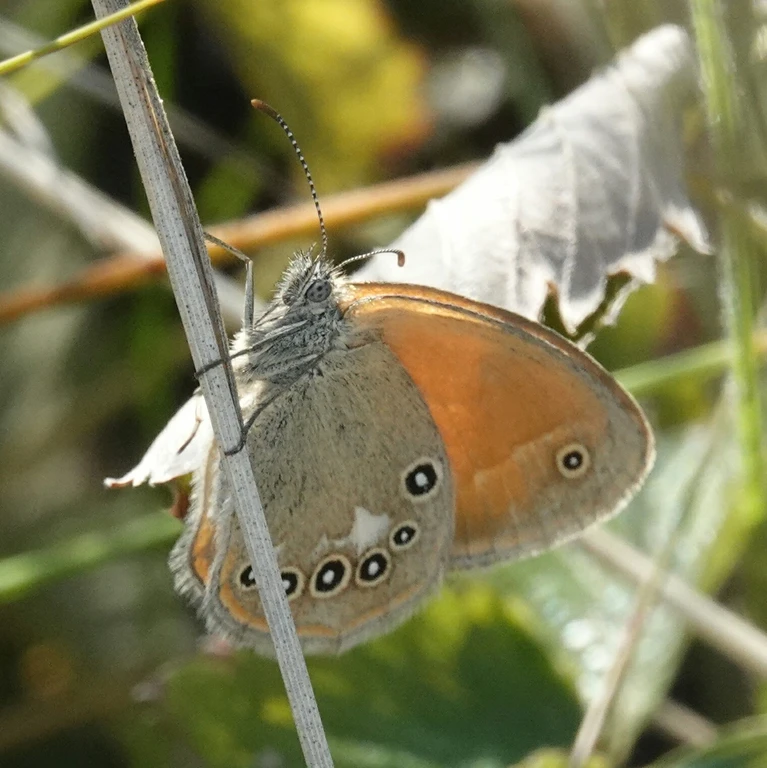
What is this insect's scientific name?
Coenonympha glycerion (also Coenonympha iphis)
